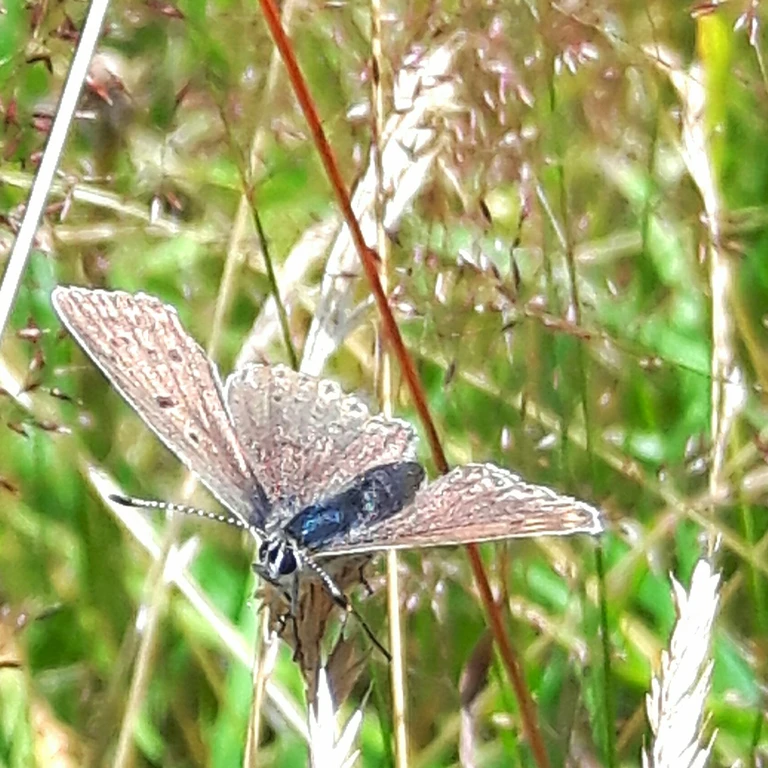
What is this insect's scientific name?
Lycaena tityrus (also Loweia tityrus)
